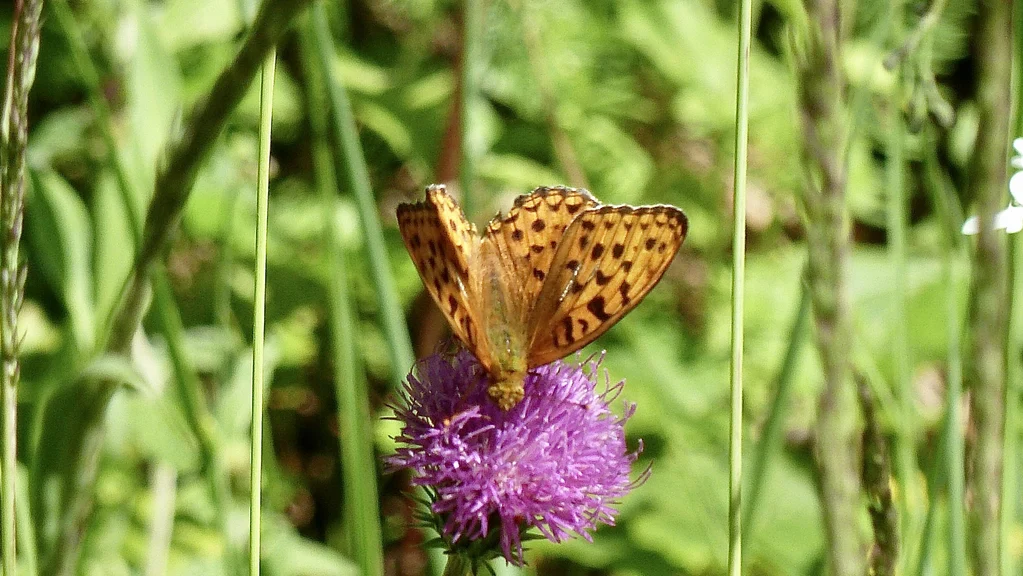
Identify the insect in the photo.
Fabriciana adippe
